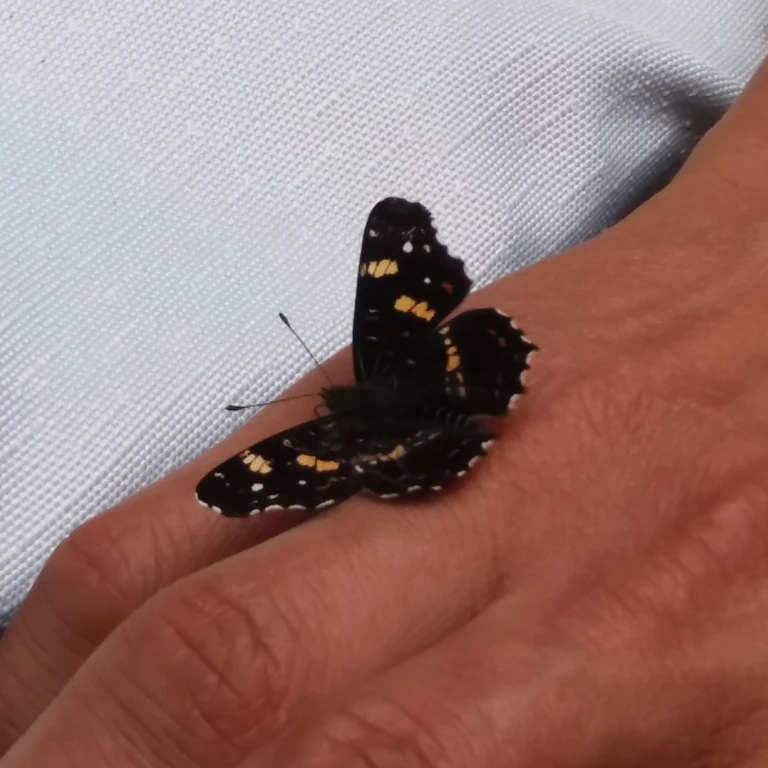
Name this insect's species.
Araschnia levana
